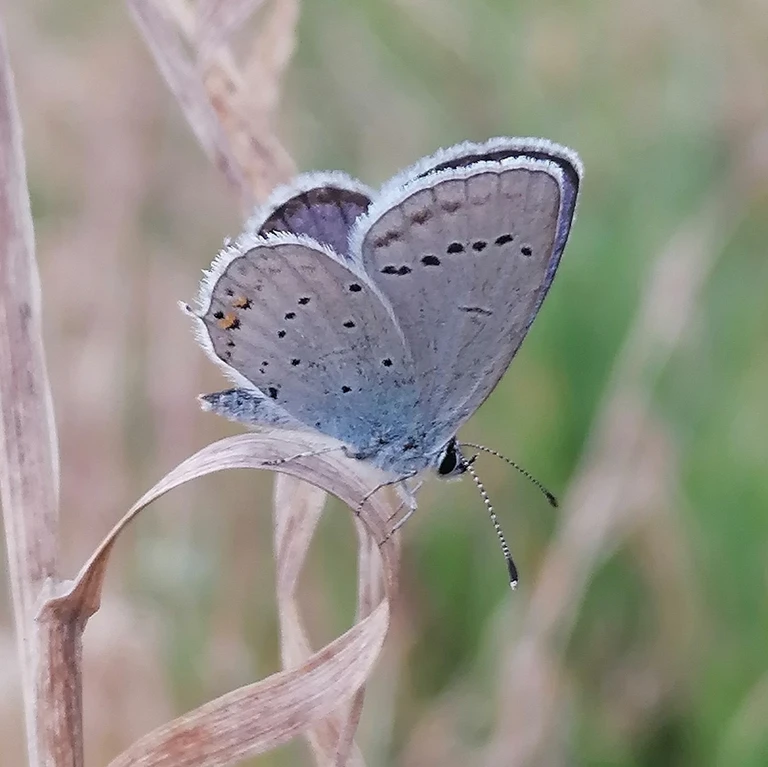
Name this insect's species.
Cupido argiades (also Elkalyce argiades)
